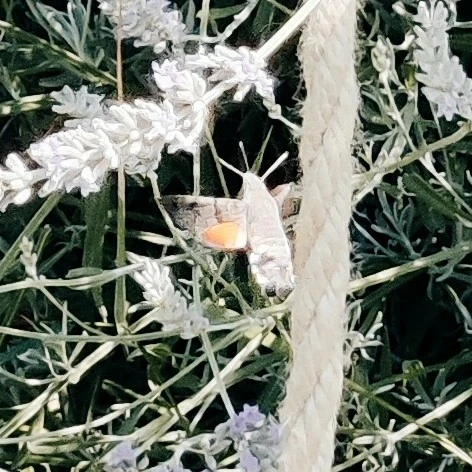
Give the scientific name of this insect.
Macroglossum stellatarum
